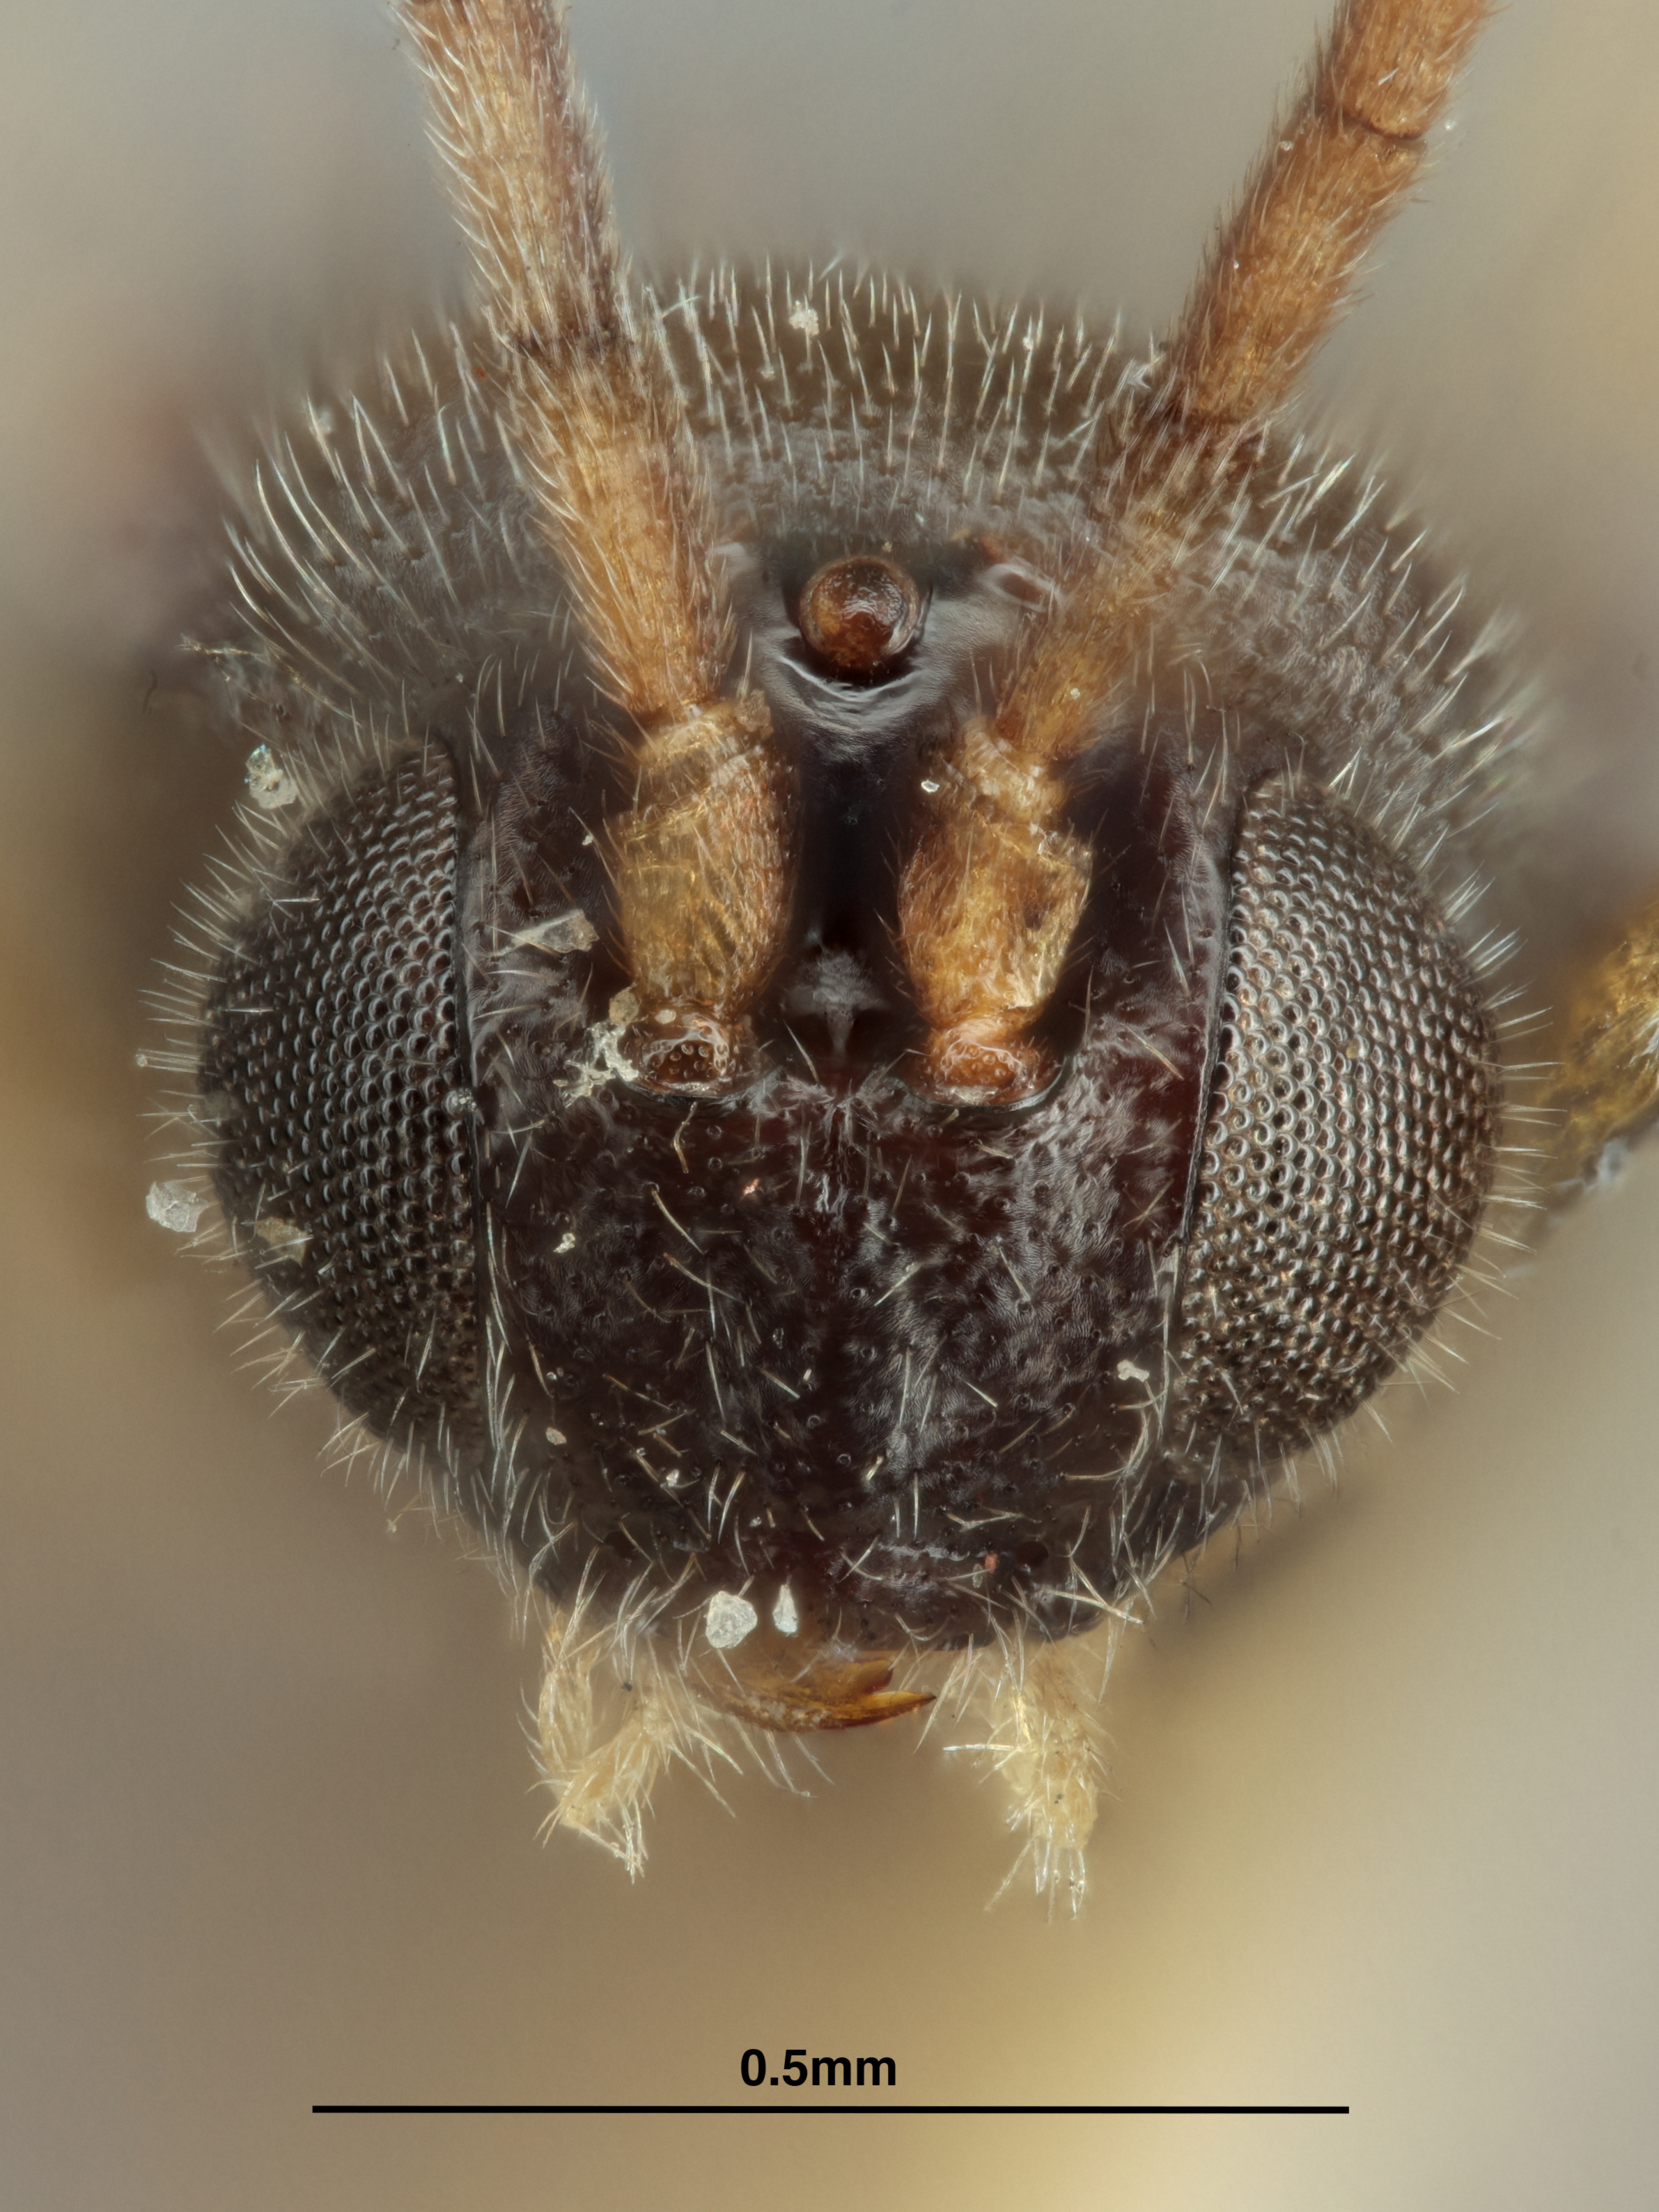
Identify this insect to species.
Apanteles batauiensis
